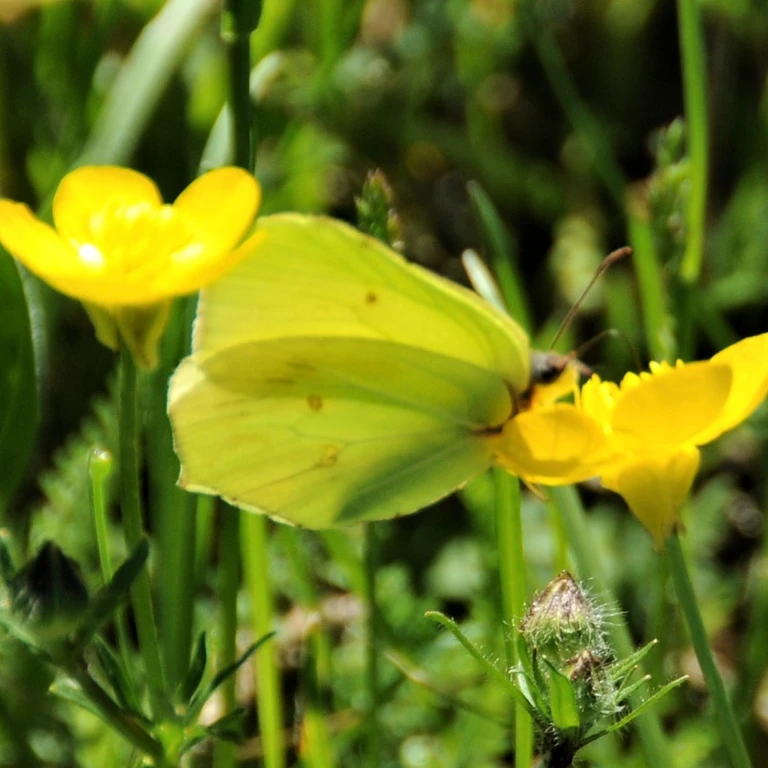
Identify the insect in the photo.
Gonepteryx rhamni
